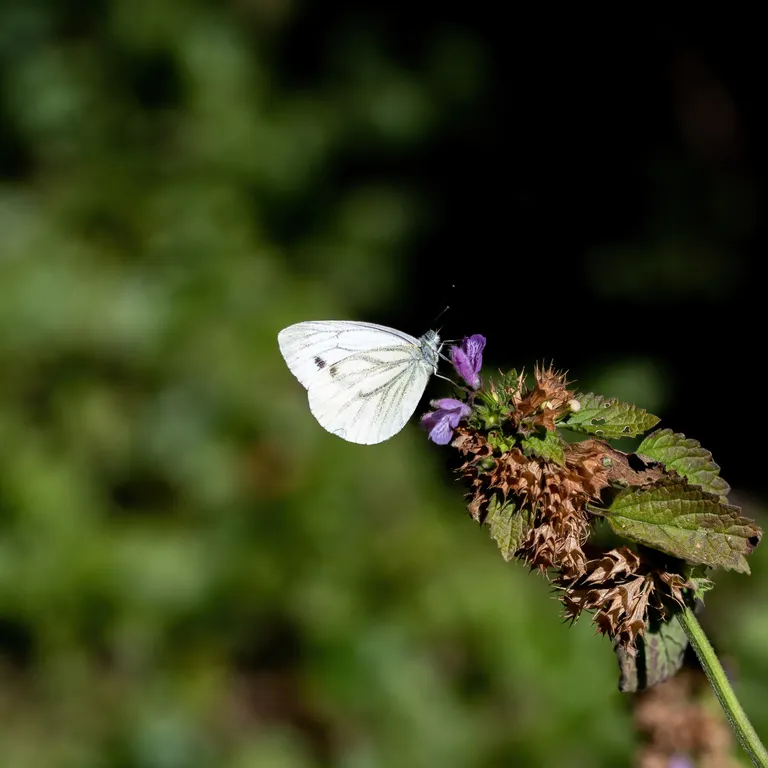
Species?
Pieris napi
